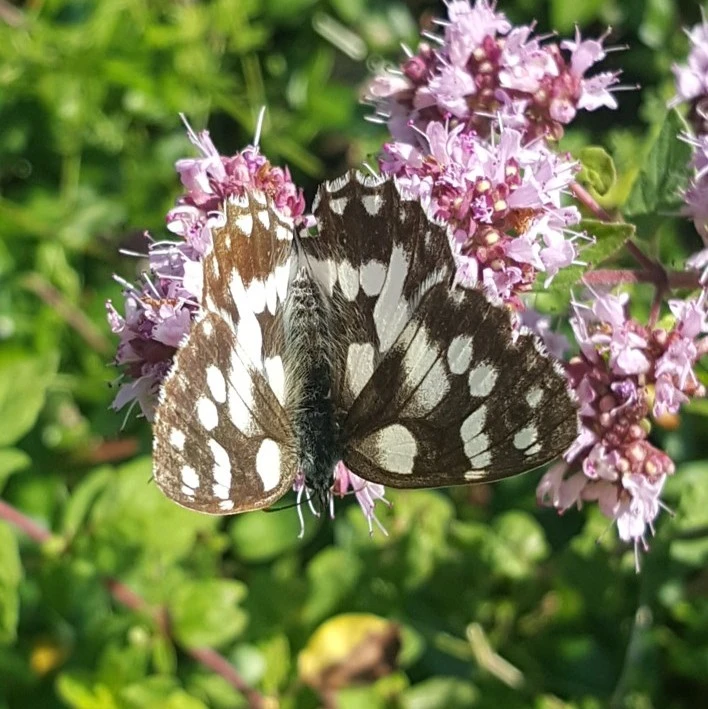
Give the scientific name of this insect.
Melanargia galathea
